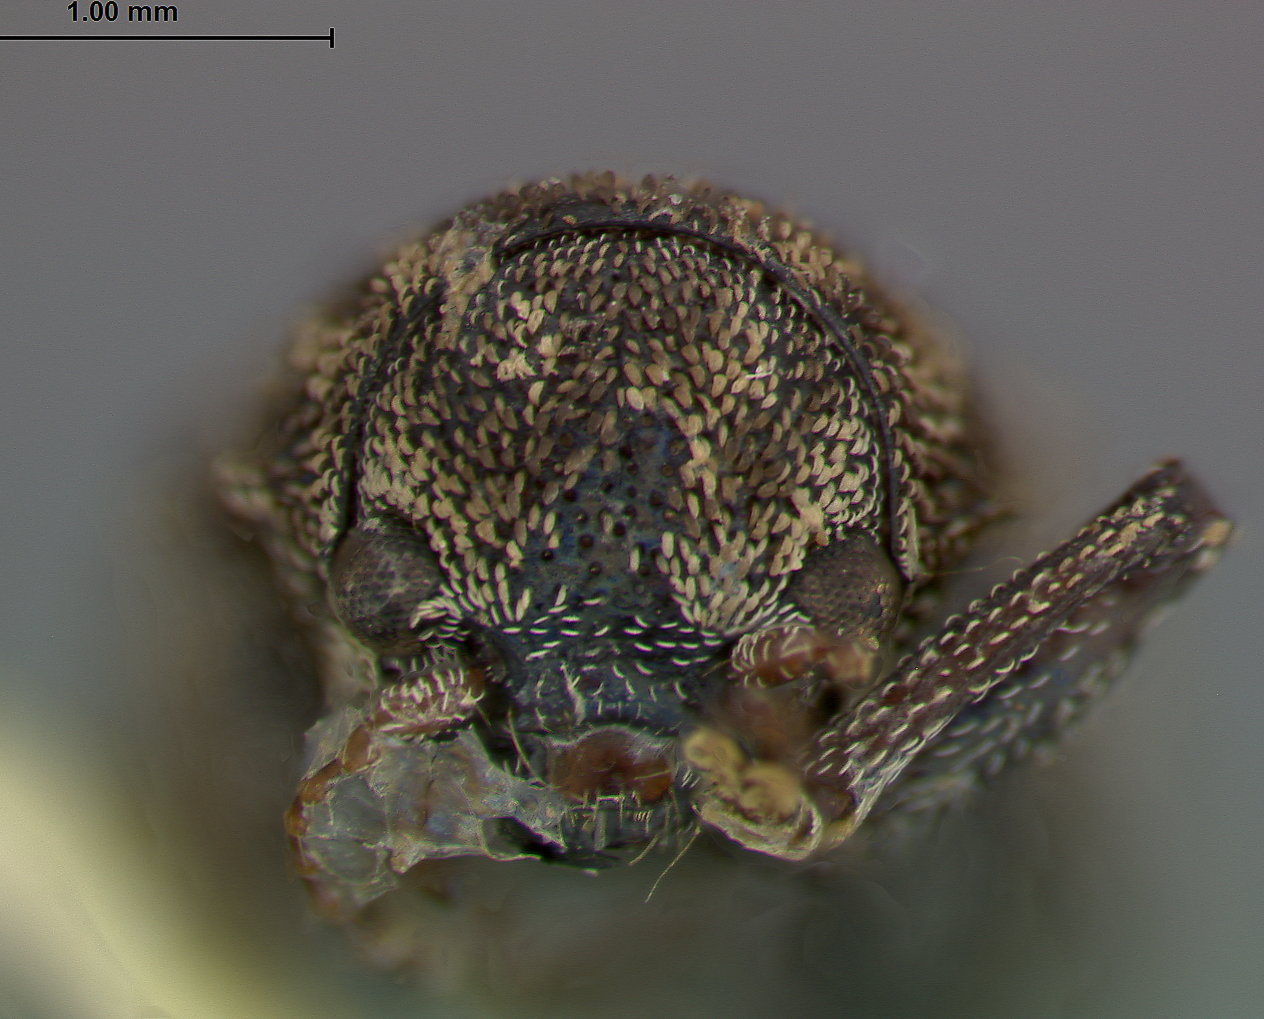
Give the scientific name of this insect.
Myochrous latisetiger
